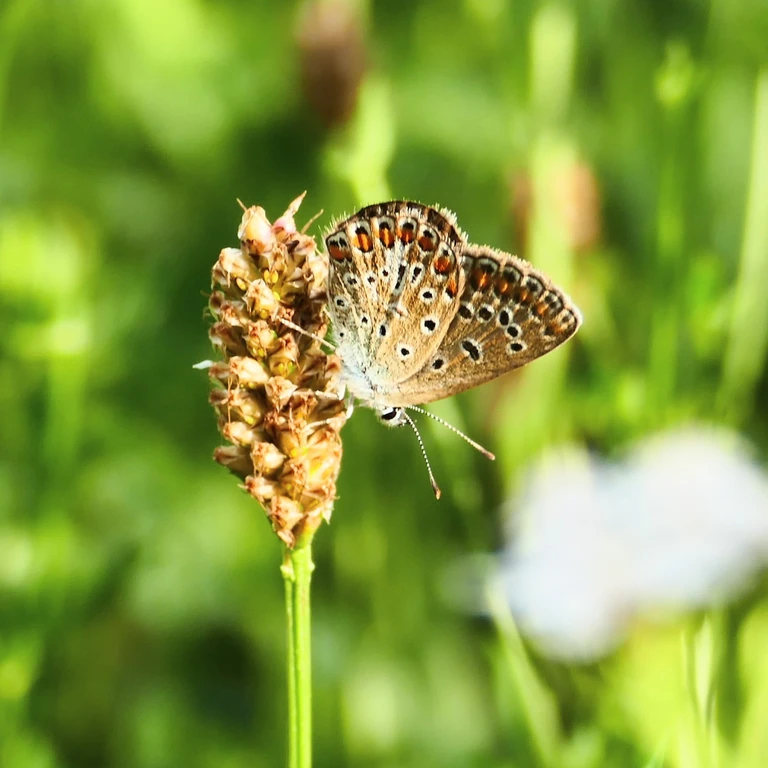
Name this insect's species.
Polyommatus icarus
